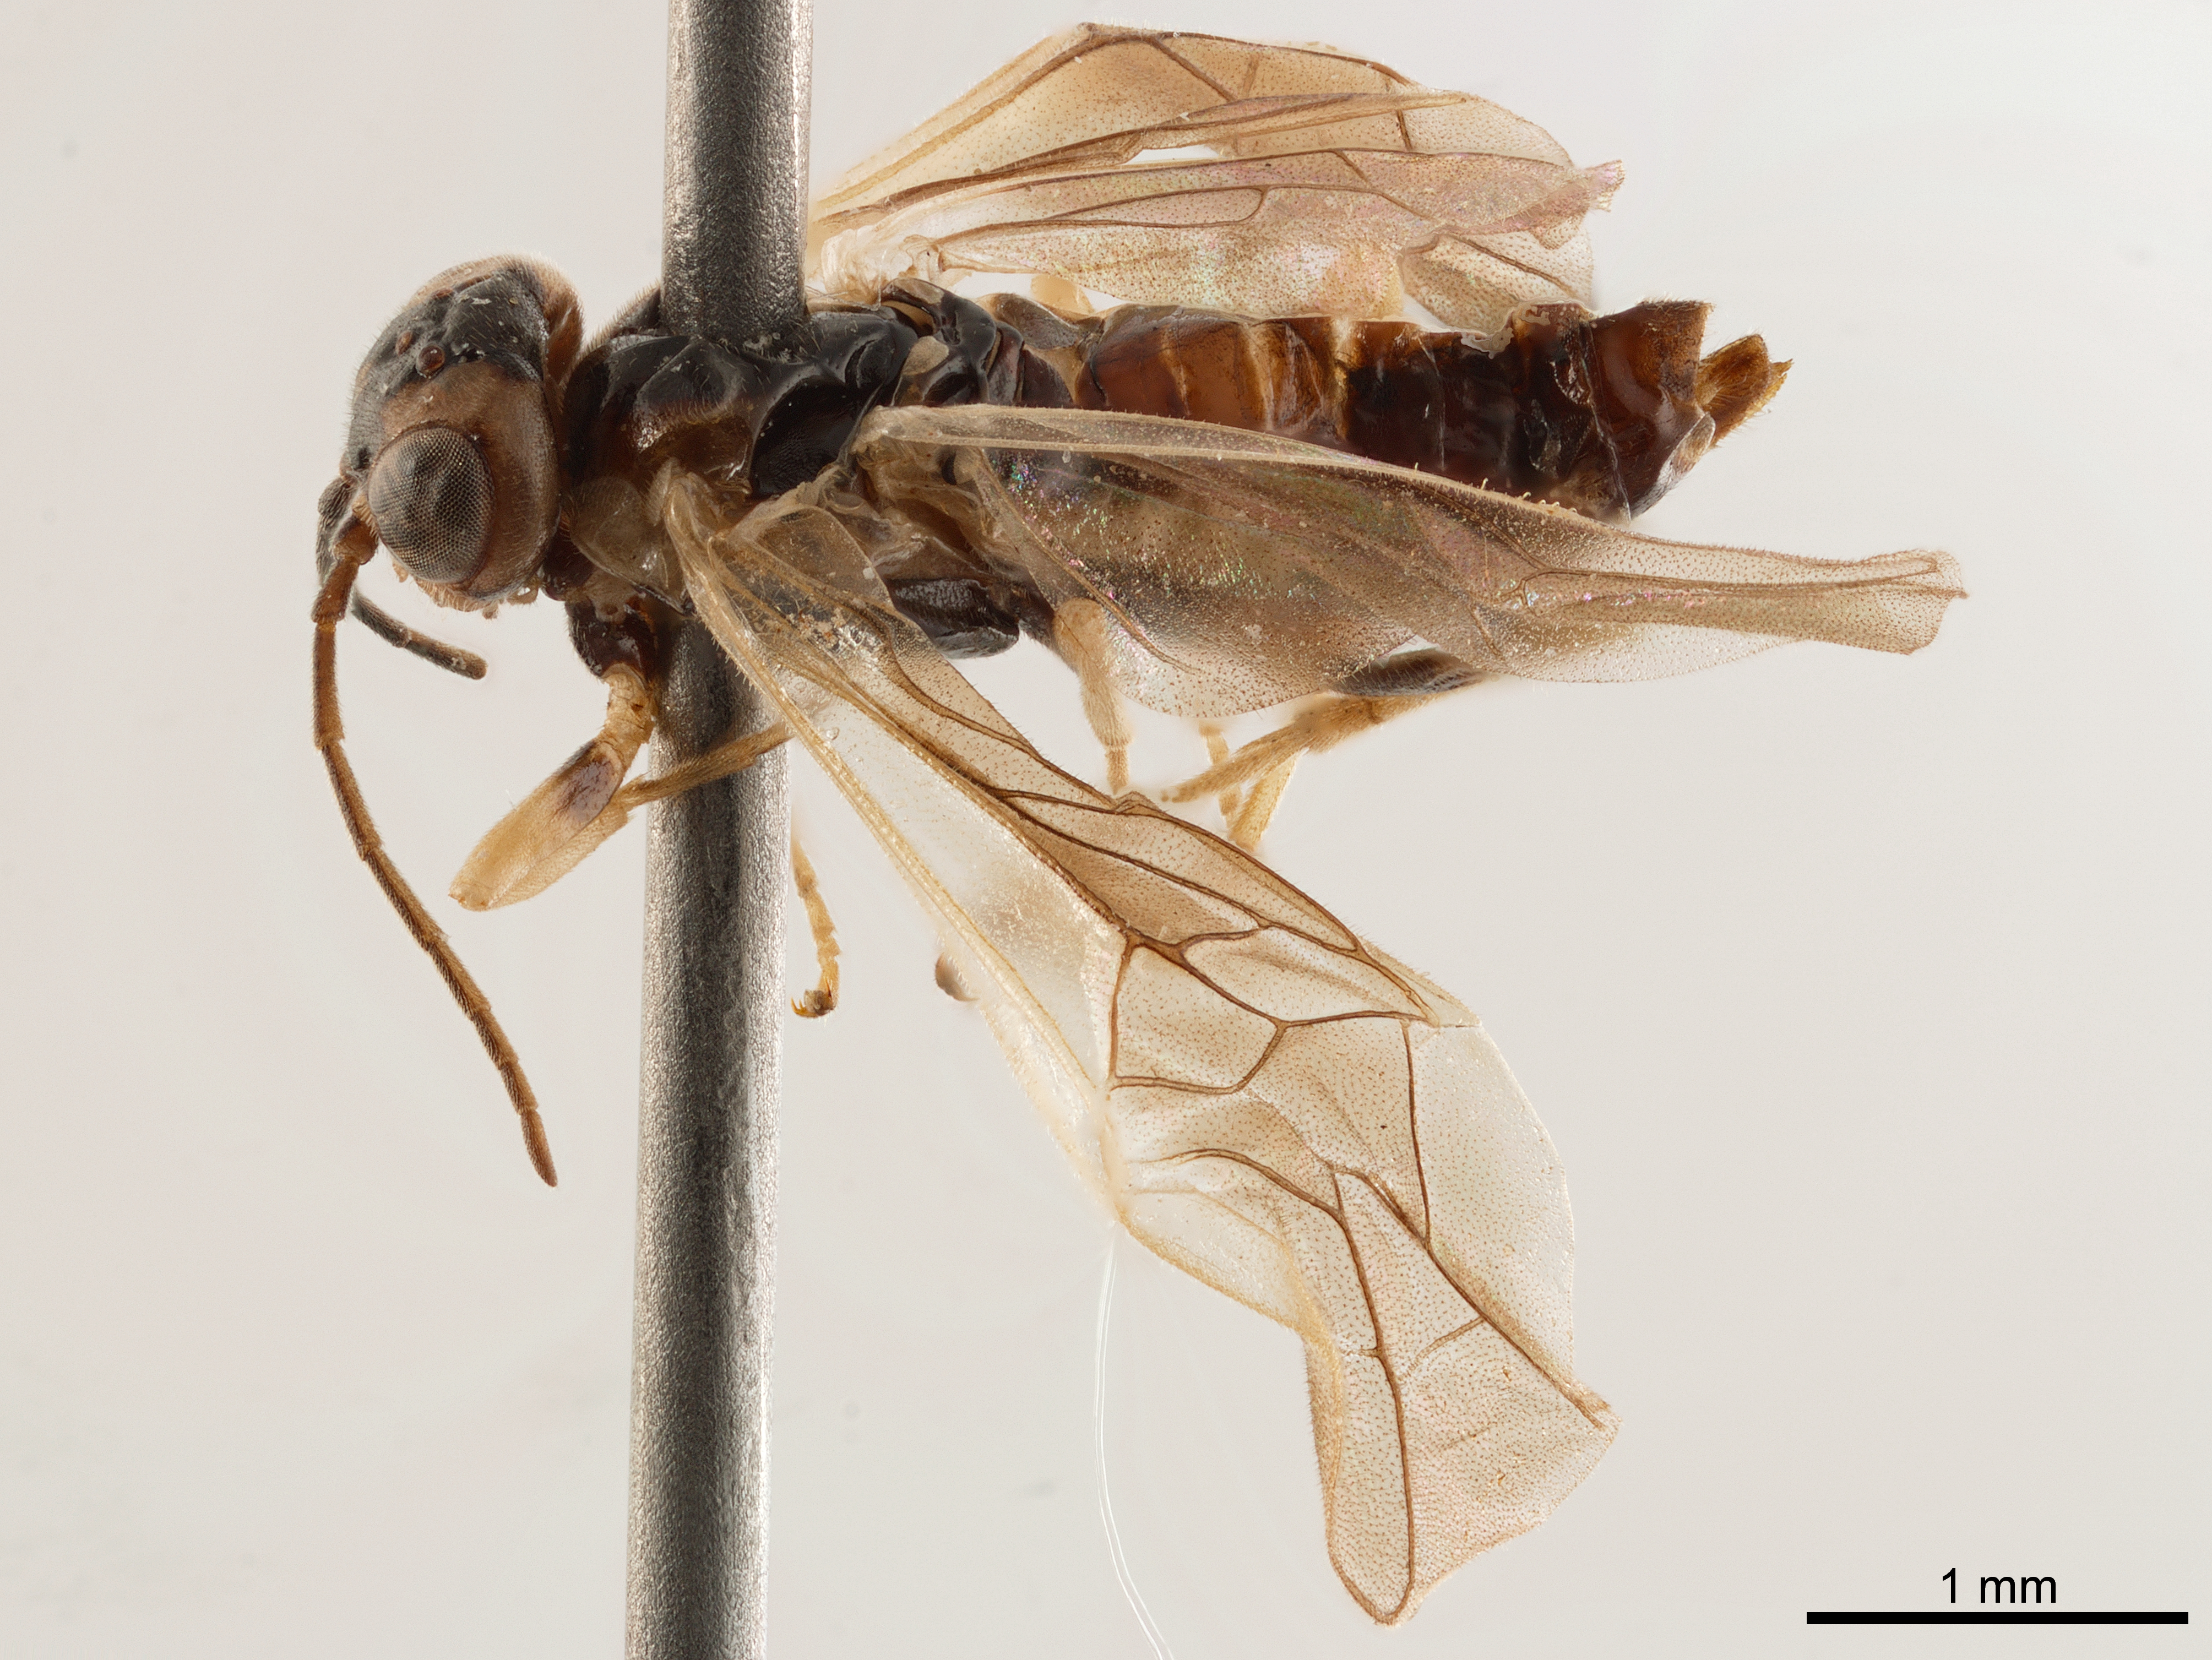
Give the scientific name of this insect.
Harpiphorus lepidus
